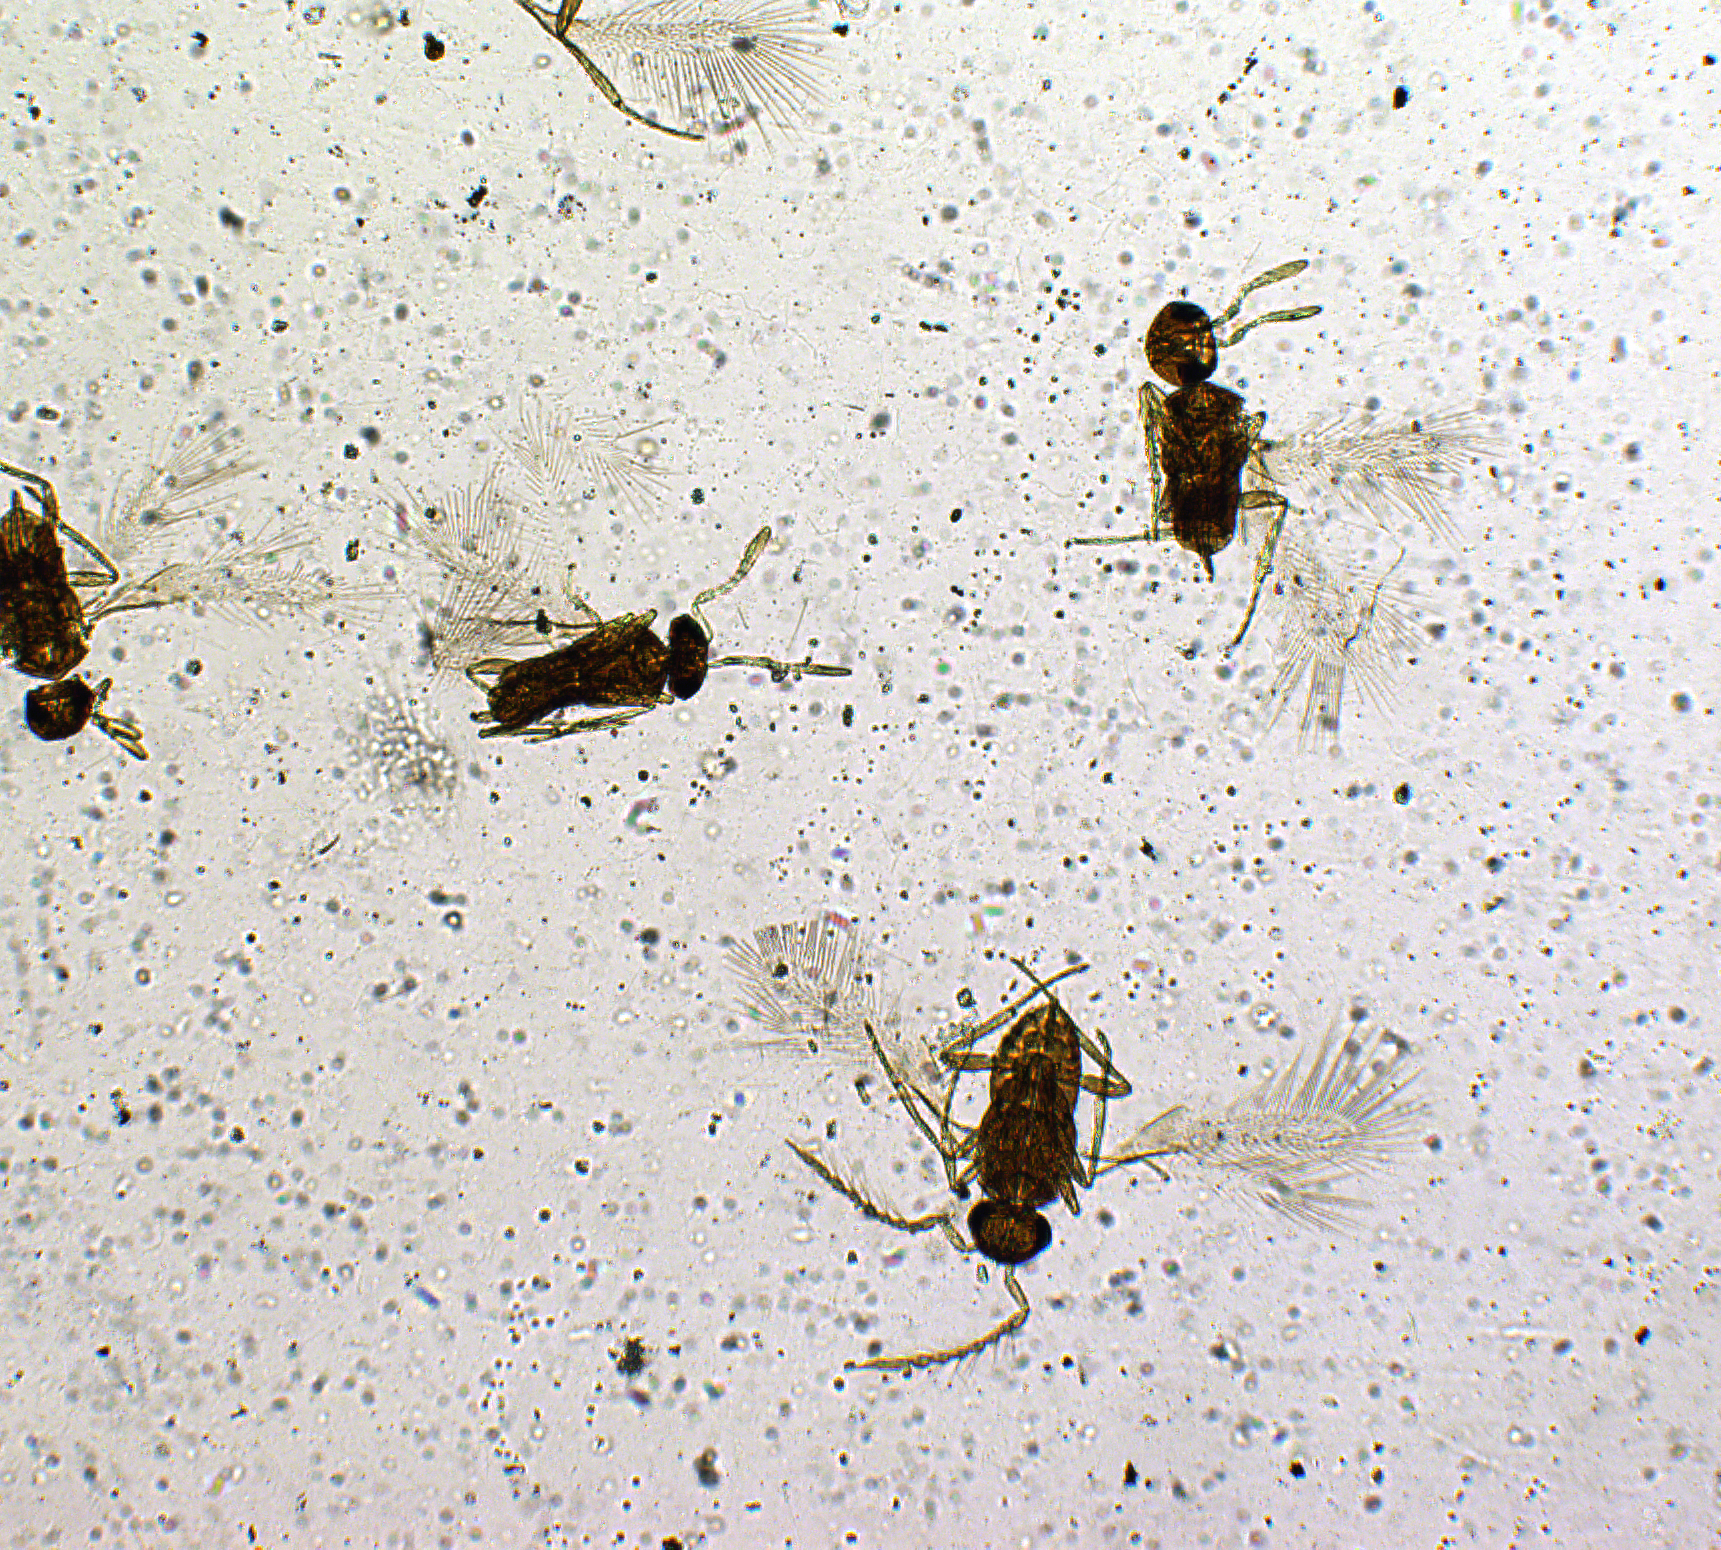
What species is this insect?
Anthemus chionaspidis
